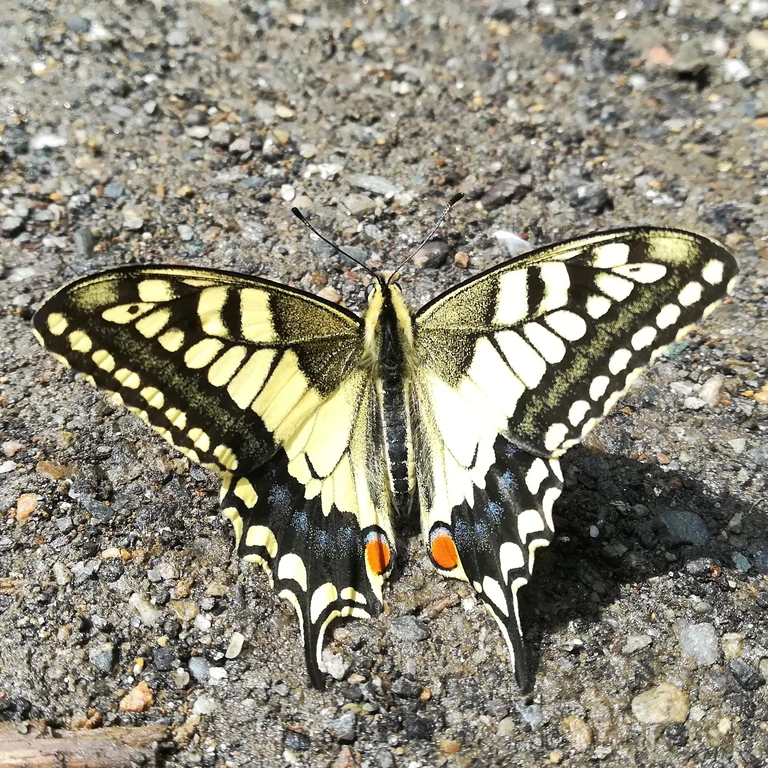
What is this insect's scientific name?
Papilio machaon
